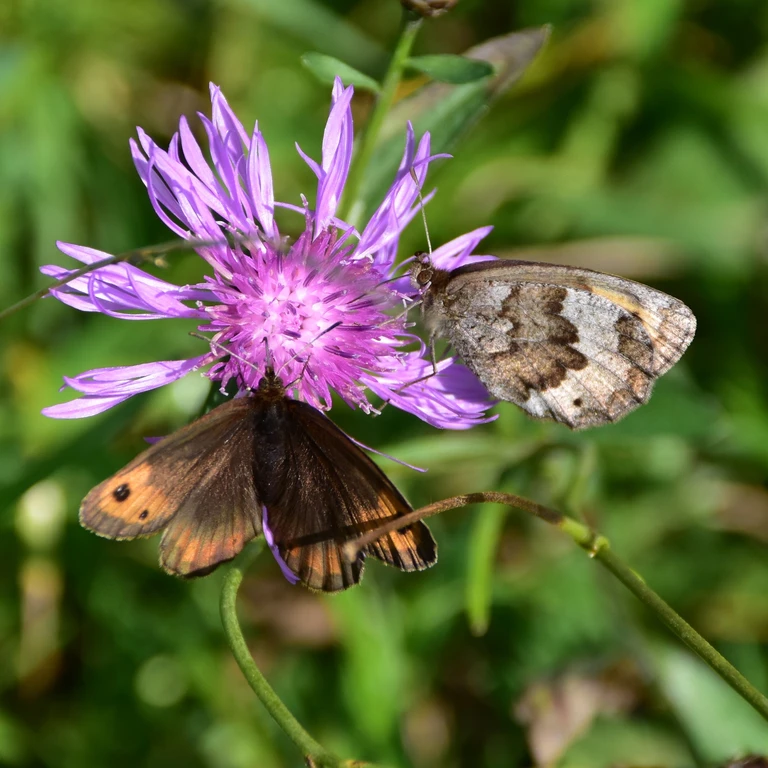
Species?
Erebia pronoe
